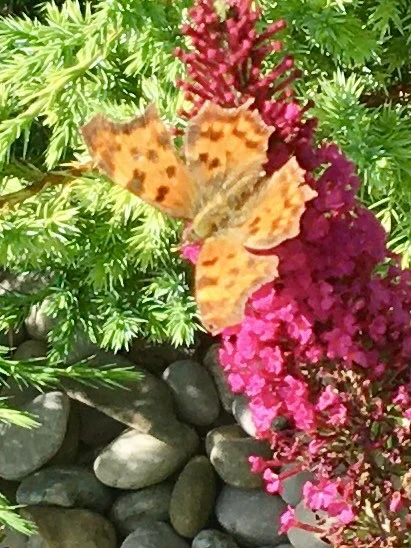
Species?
Polygonia c-album
